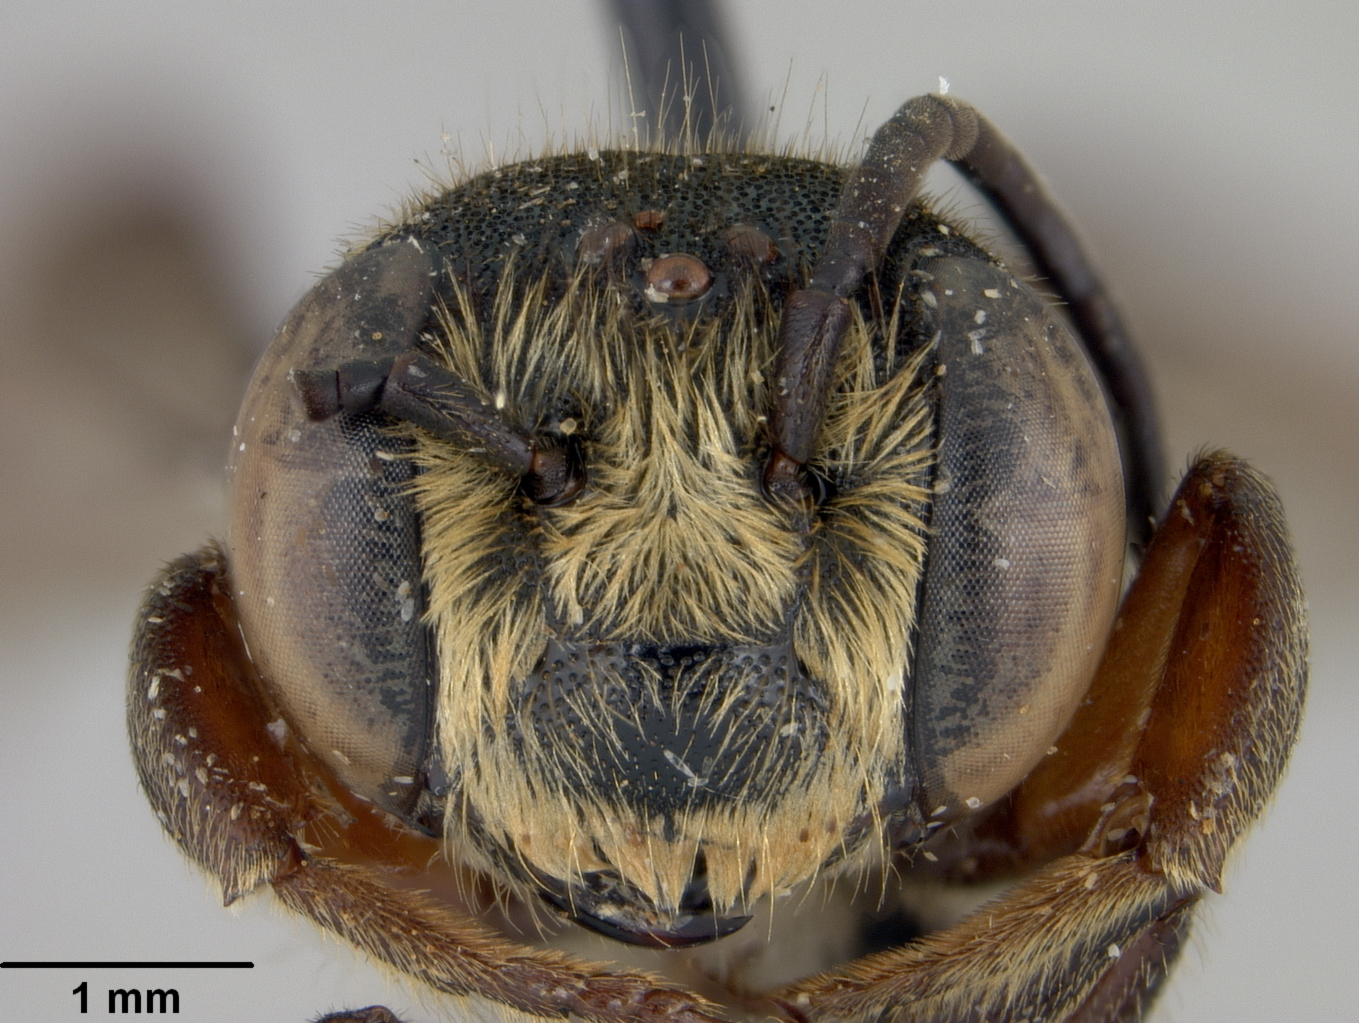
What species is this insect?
Megachile tricosa
